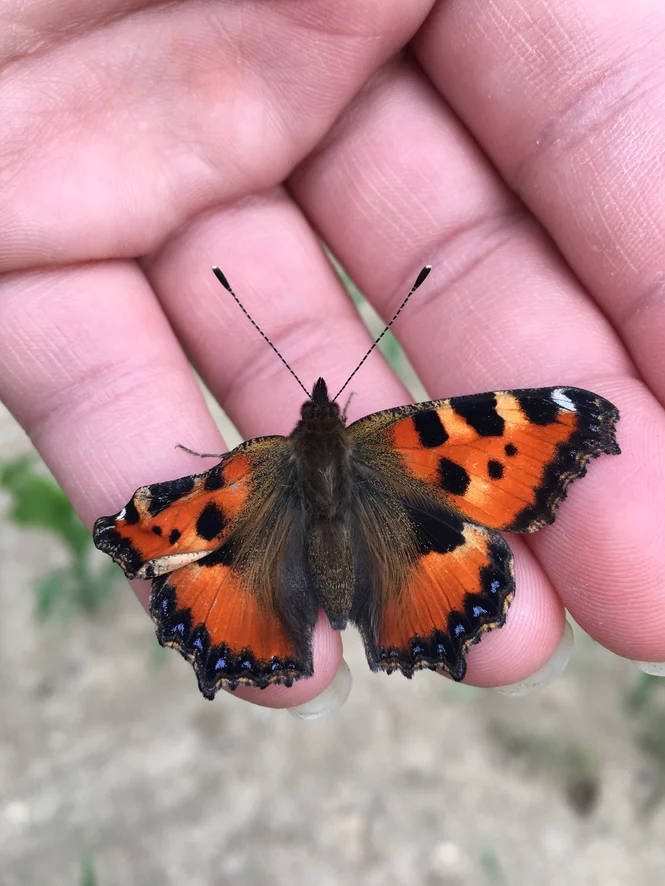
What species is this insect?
Aglais urticae
